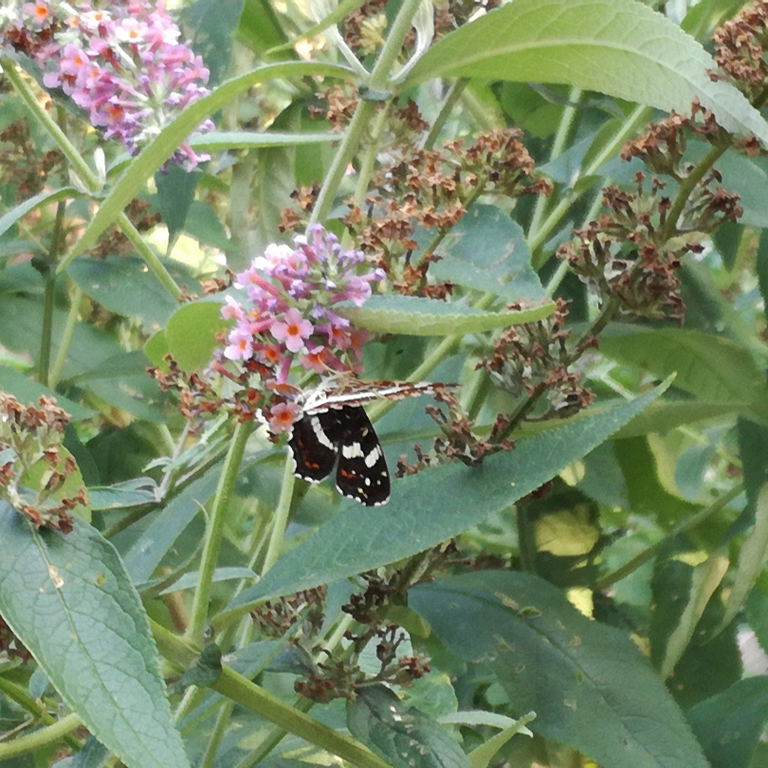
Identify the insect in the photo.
Araschnia levana
